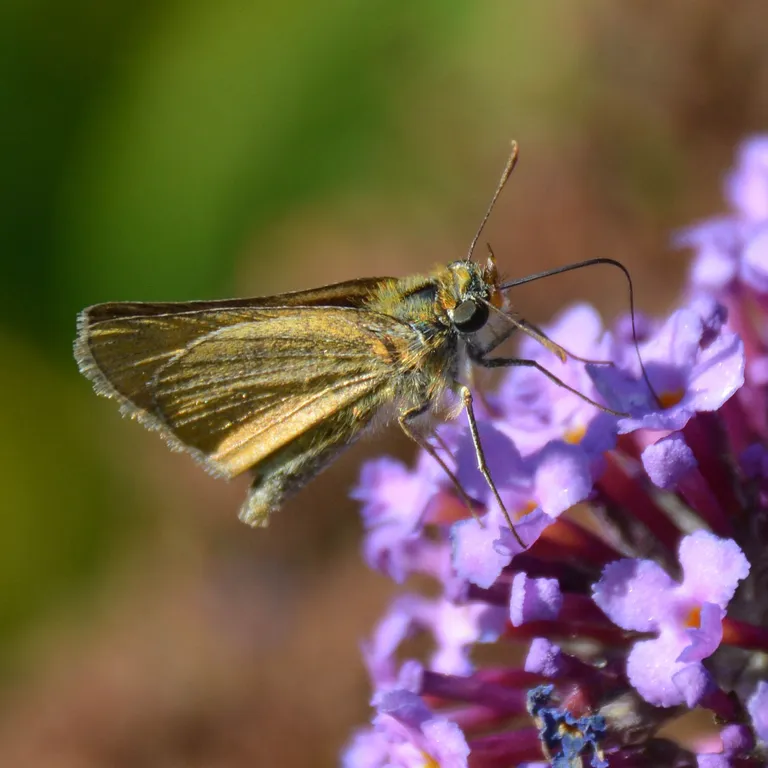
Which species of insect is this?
Thymelicus sylvestris
